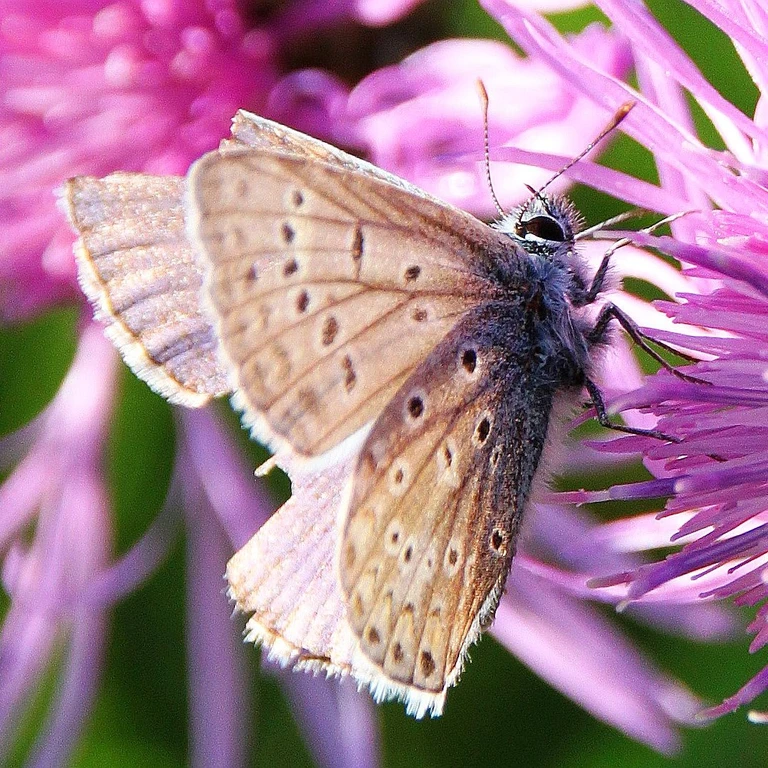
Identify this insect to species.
Polyommatus icarus
